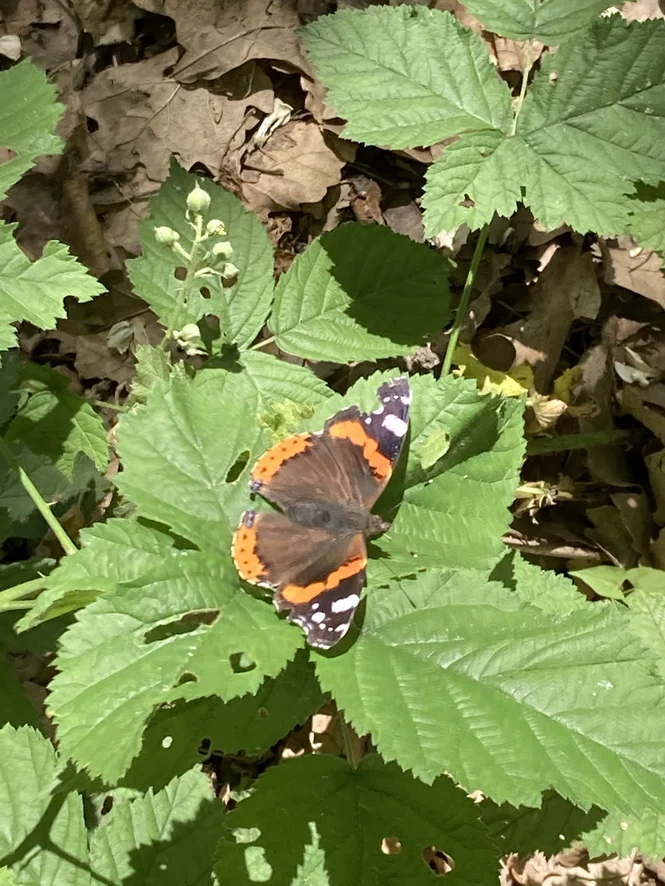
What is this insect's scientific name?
Vanessa atalanta
